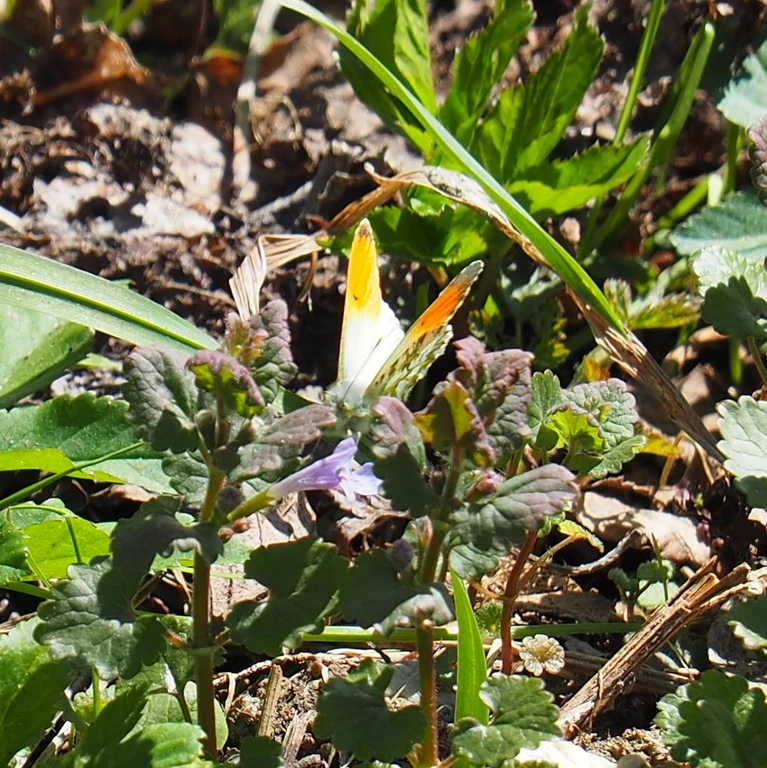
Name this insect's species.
Anthocharis cardamines
